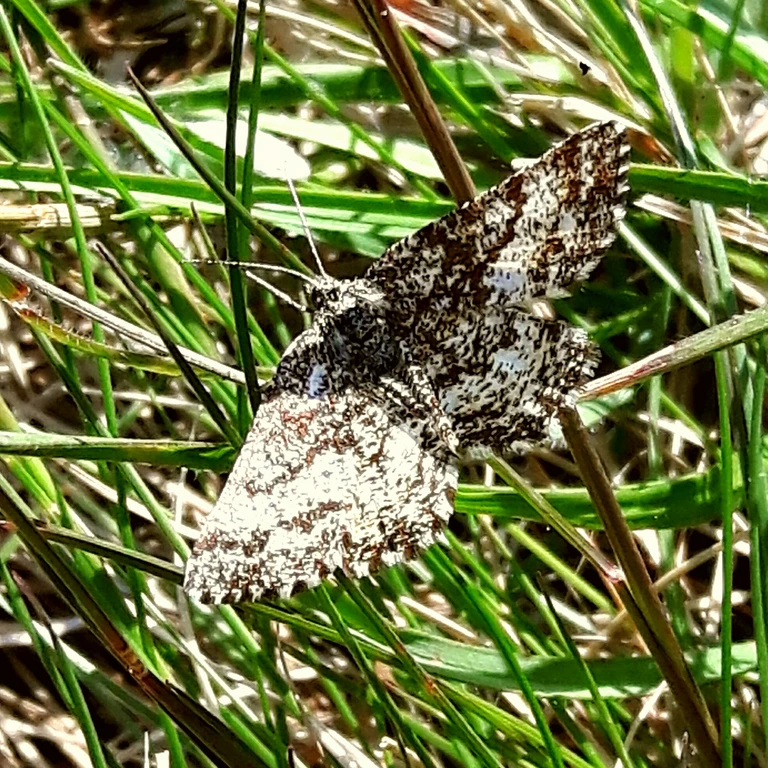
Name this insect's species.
Ematurga atomaria
